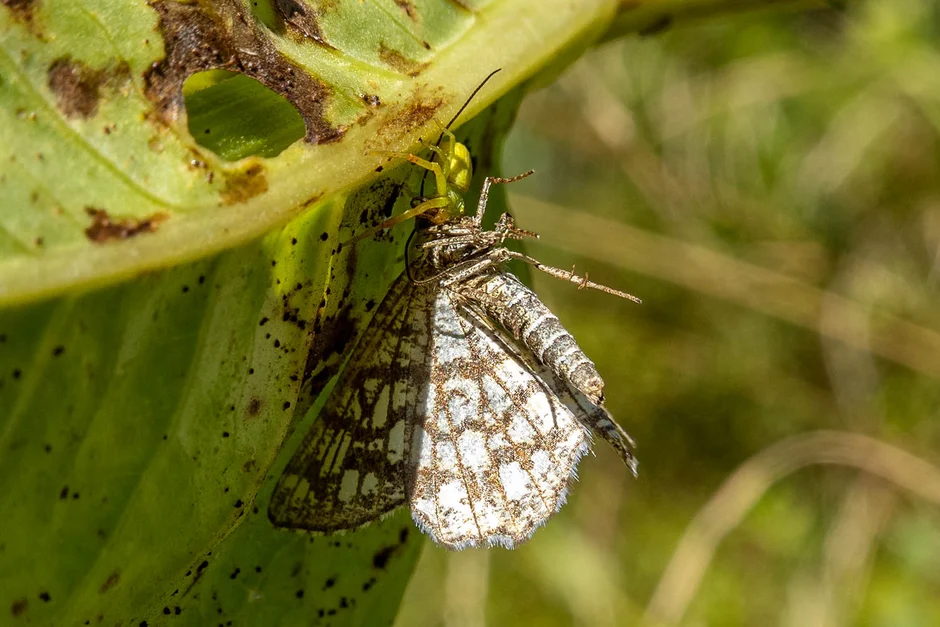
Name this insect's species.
Chiasmia clathrata
